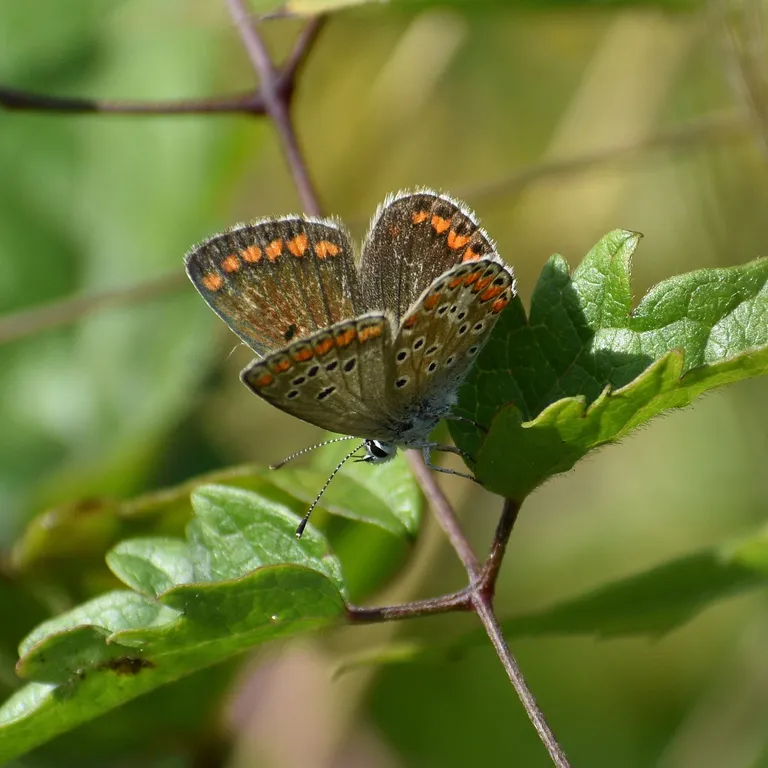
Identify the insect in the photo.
Aricia agestis/artaxerxes
